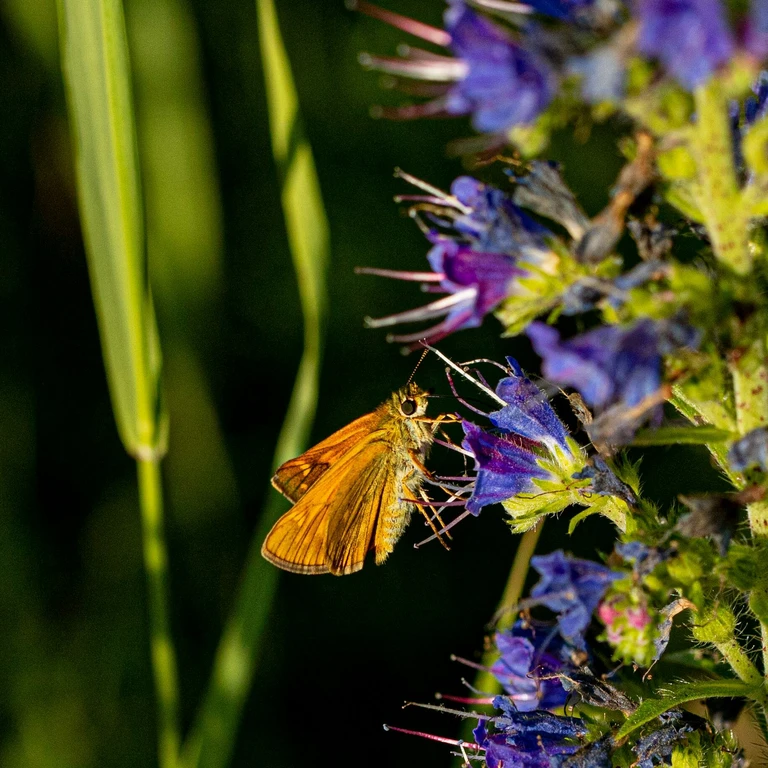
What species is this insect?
Ochlodes sylvanus (also Ochlodes venata)
